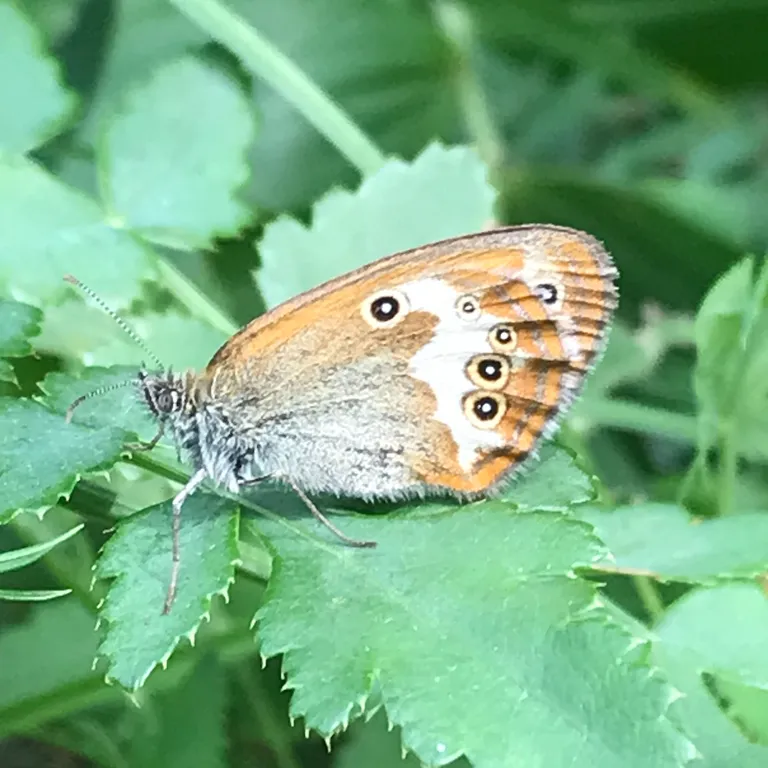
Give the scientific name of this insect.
Coenonympha arcania
